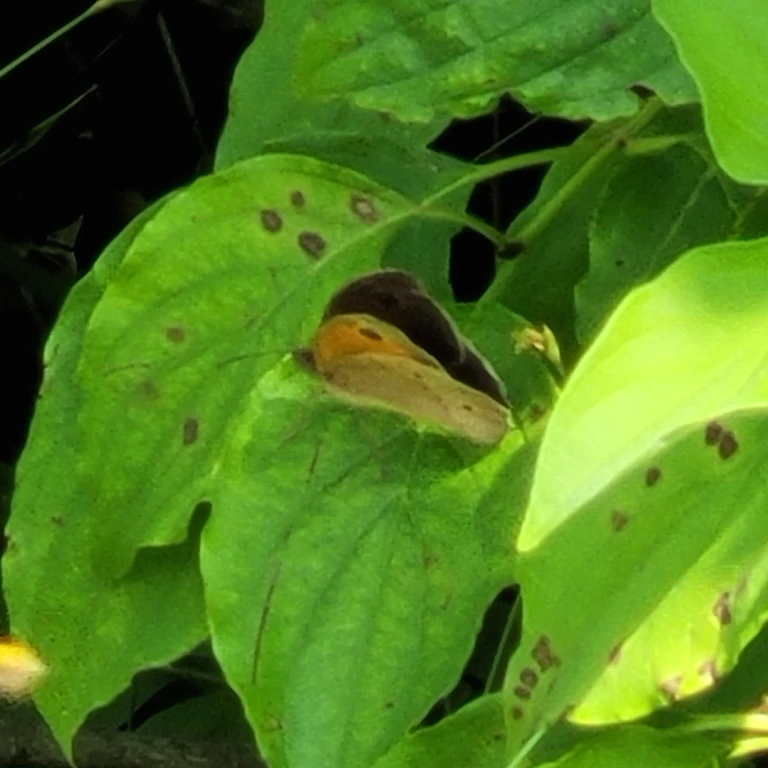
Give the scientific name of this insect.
Maniola jurtina
